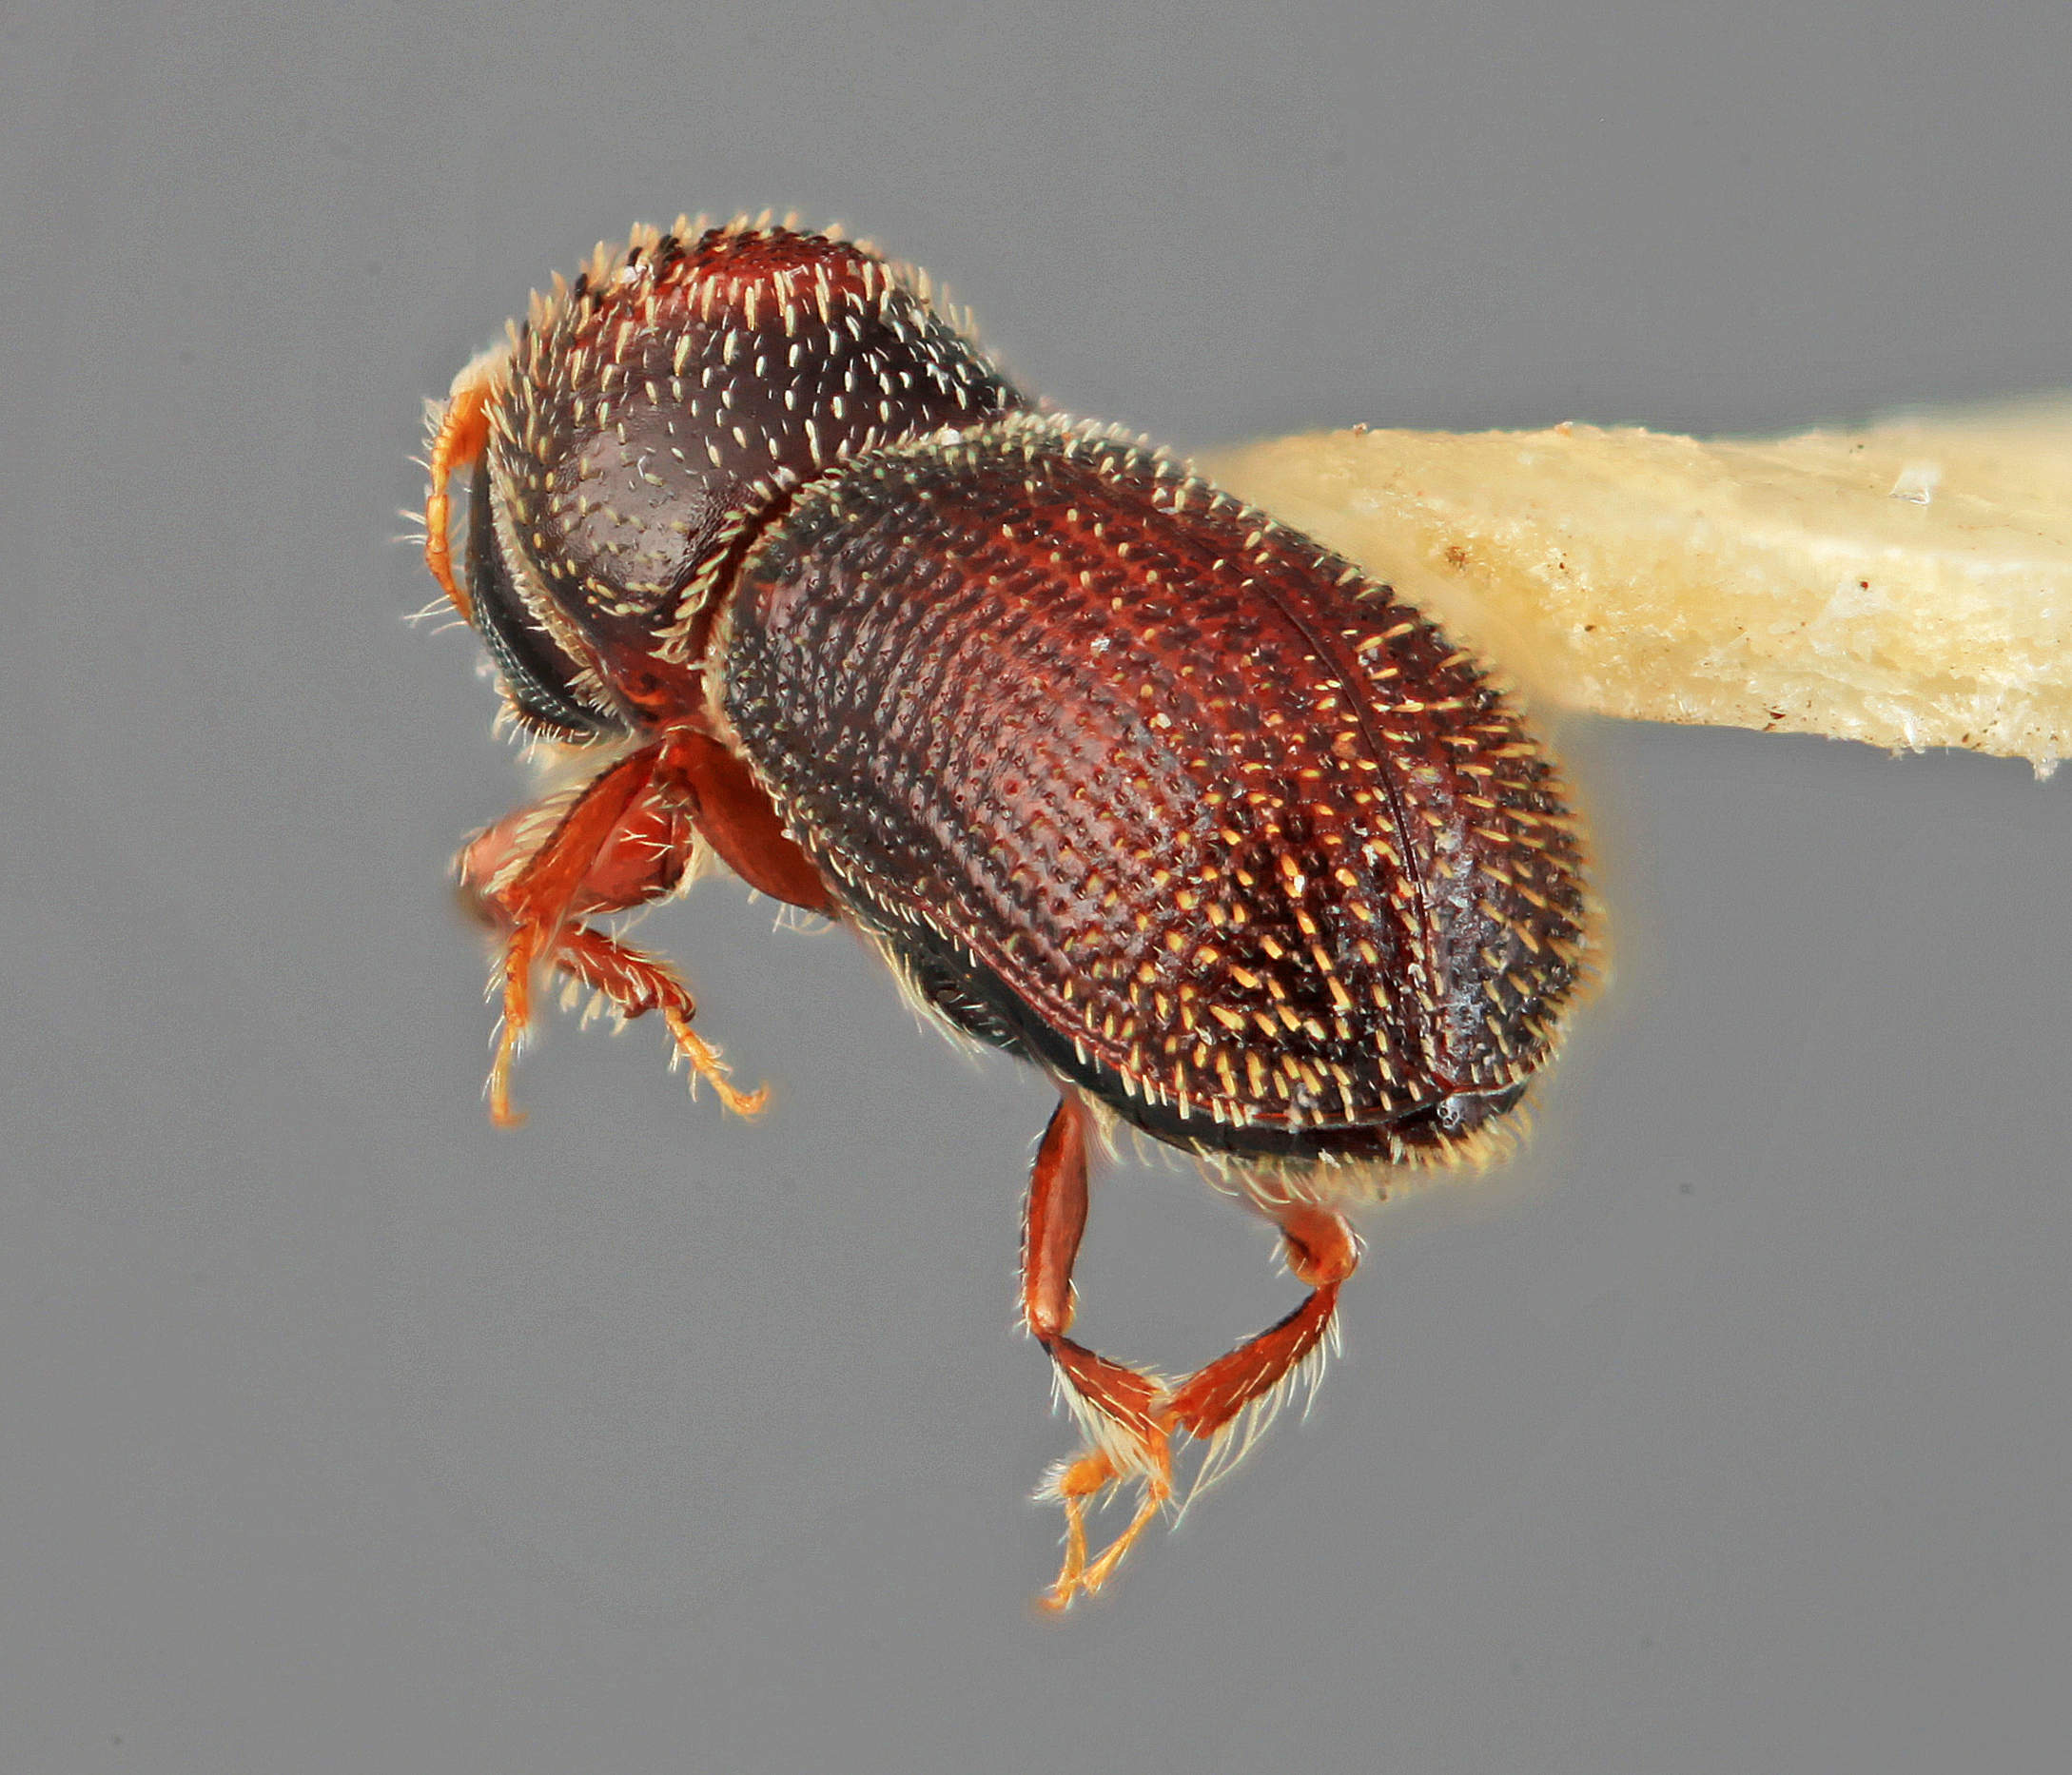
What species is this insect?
Thysanoes adonis
